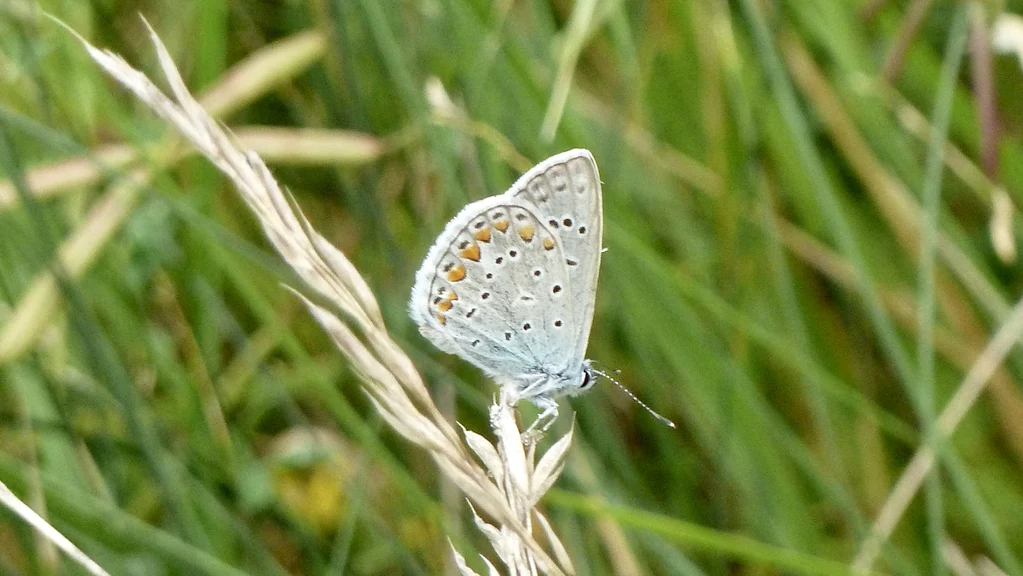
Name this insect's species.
Polyommatus icarus
